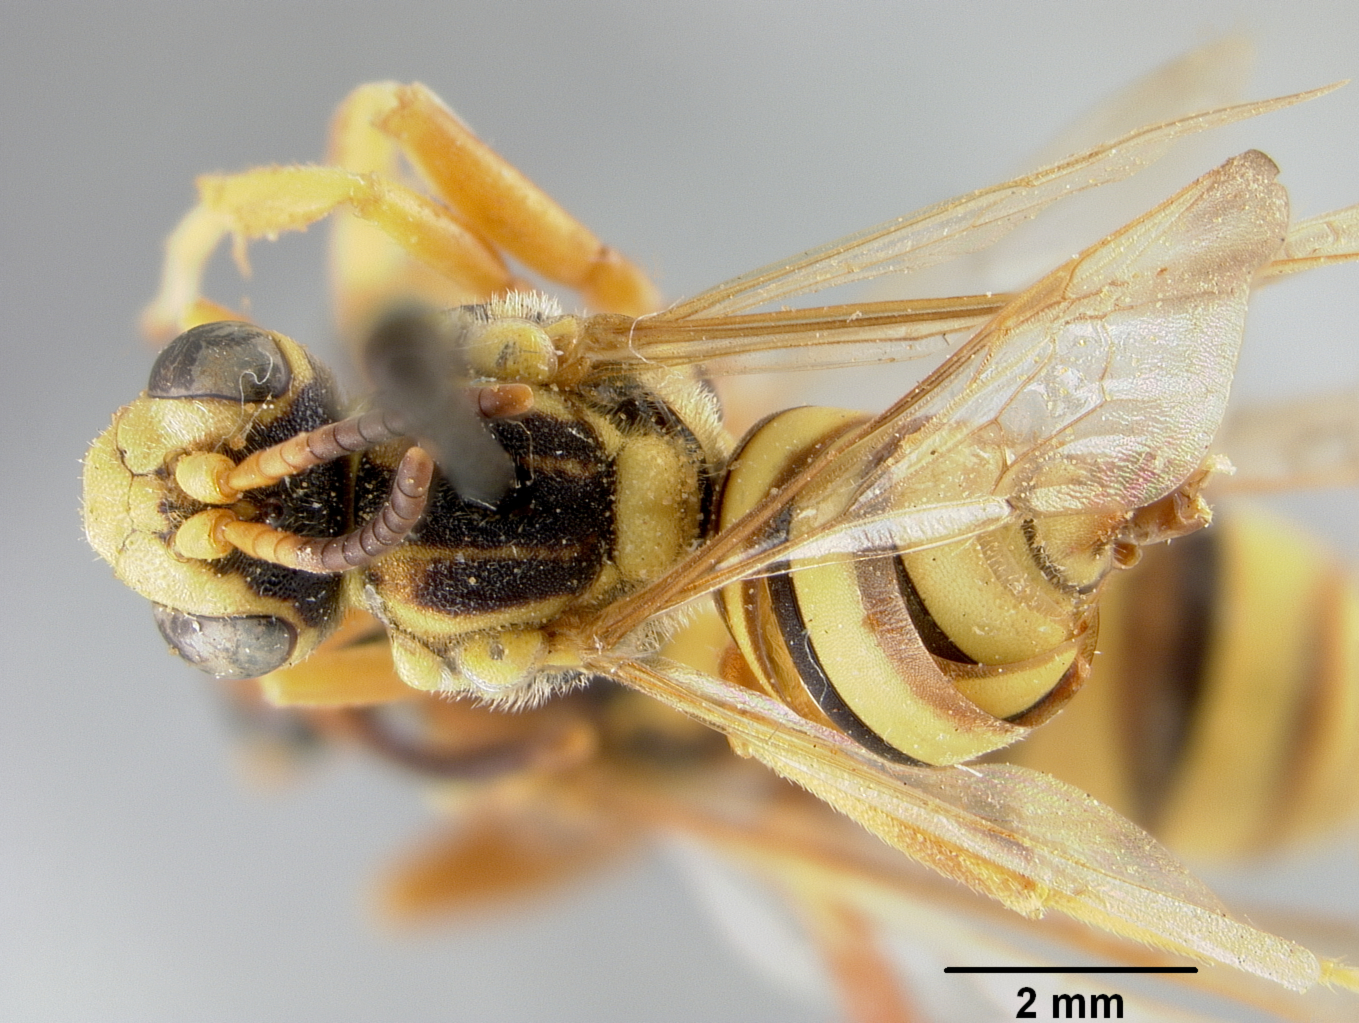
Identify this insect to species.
Nomada utahensis
